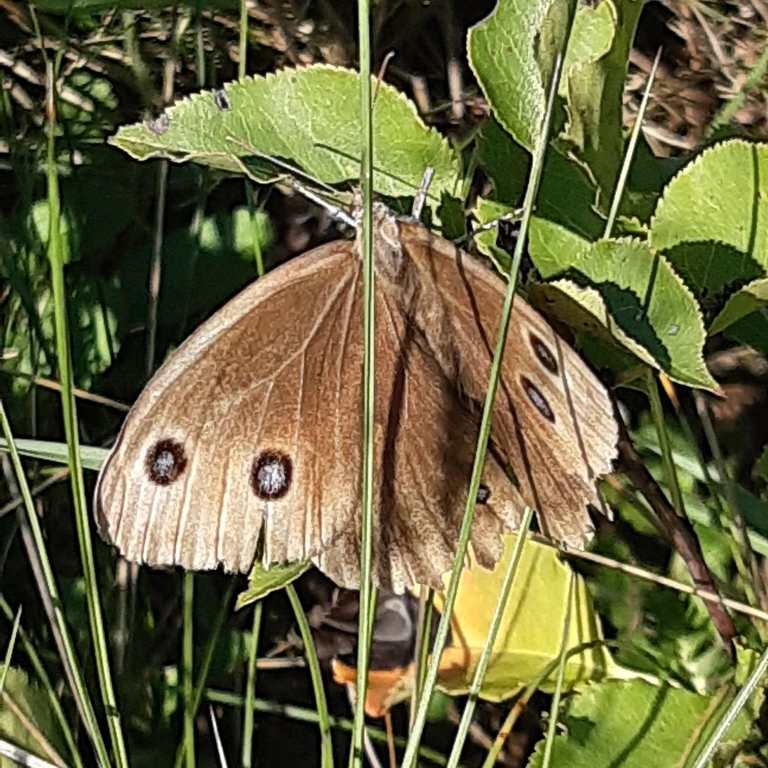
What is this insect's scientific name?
Minois dryas
